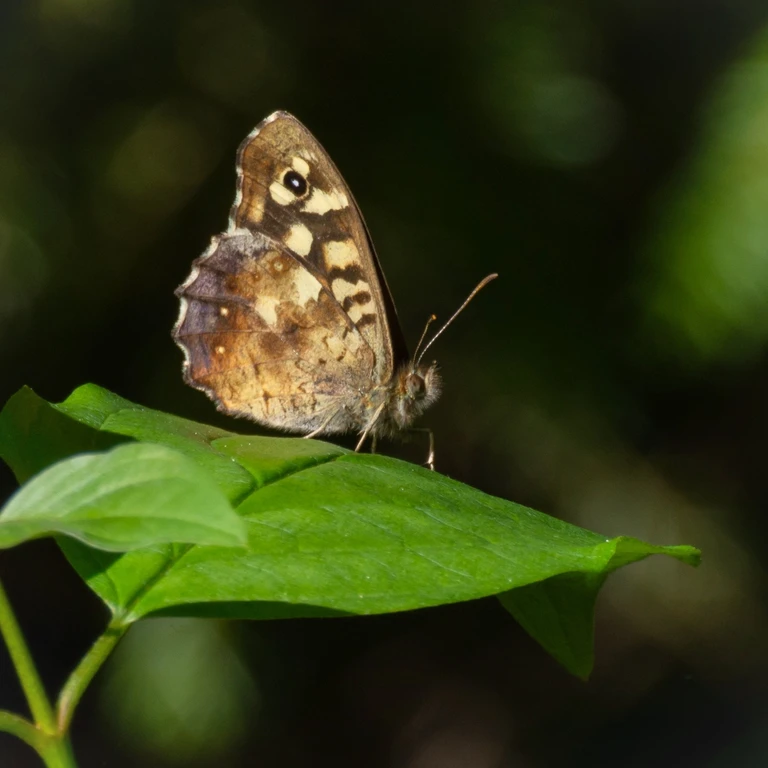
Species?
Pararge aegeria
